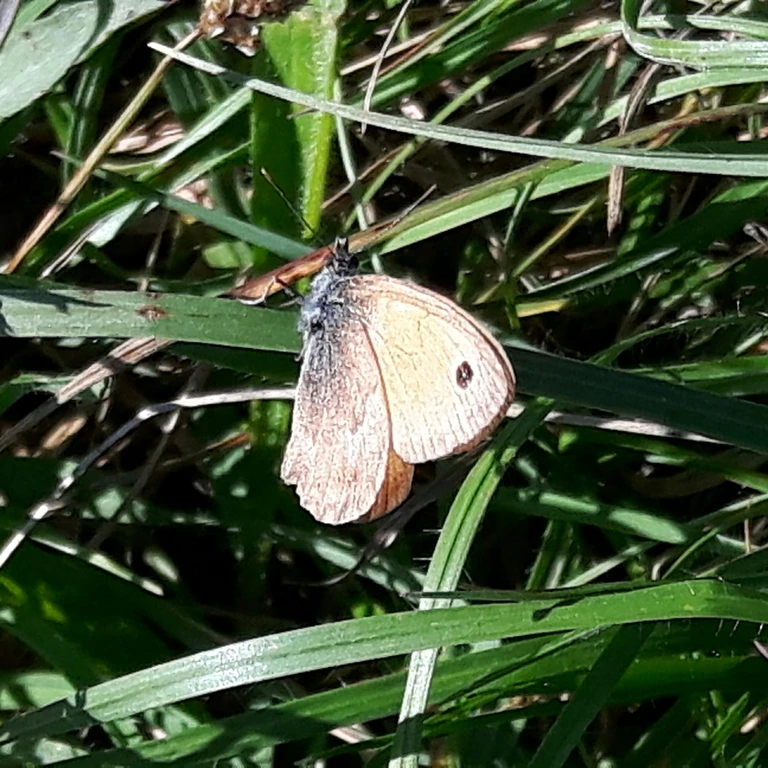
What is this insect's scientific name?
Coenonympha pamphilus
